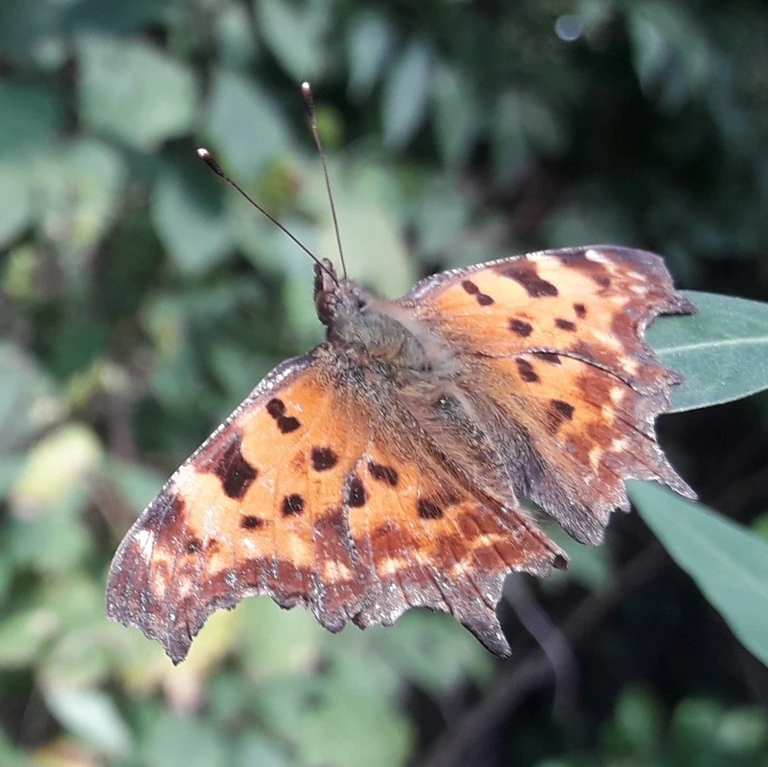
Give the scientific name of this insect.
Polygonia c-album
